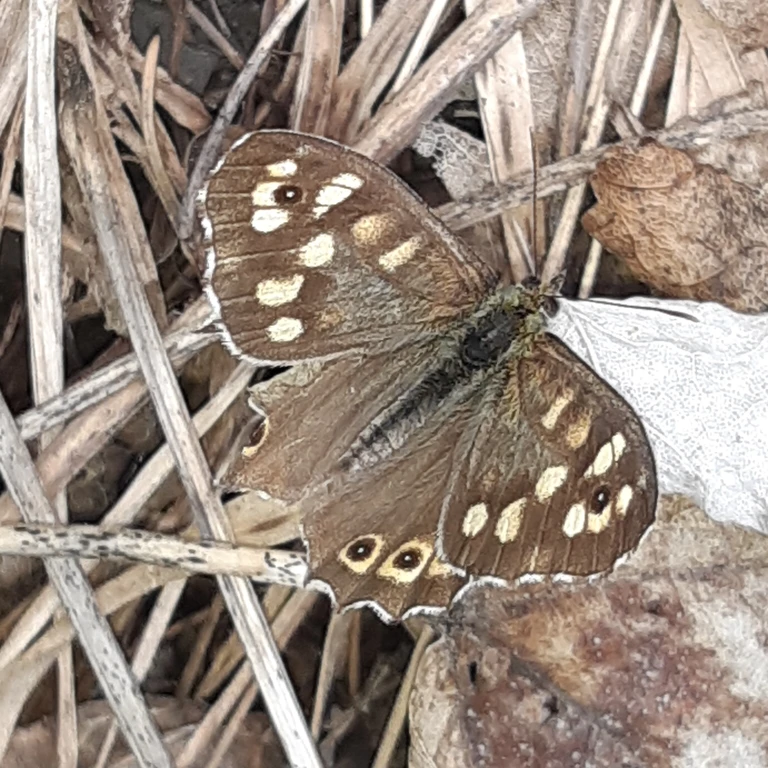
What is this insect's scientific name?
Pararge aegeria
